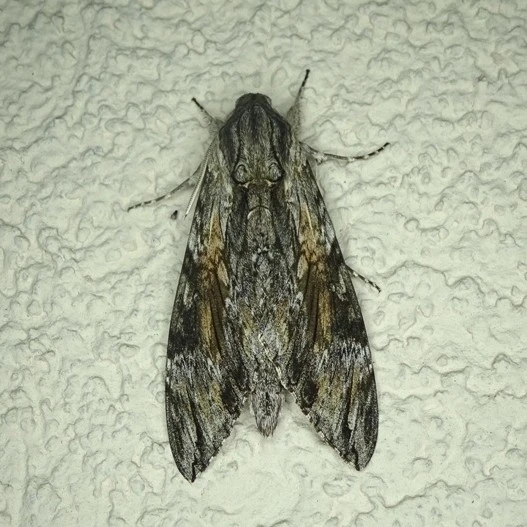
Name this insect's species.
Agrius convolvuli
